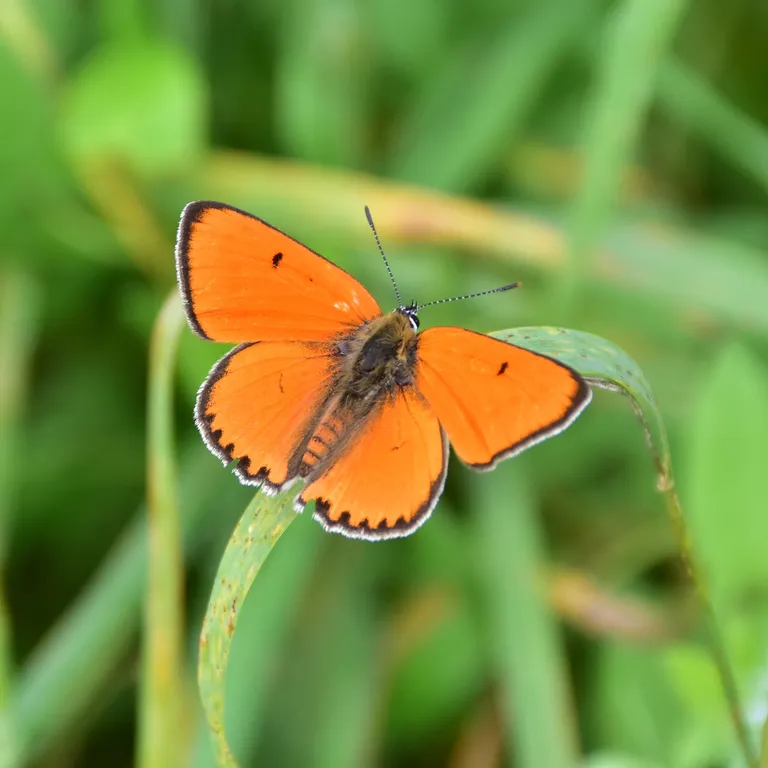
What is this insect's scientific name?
Lycaena dispar
